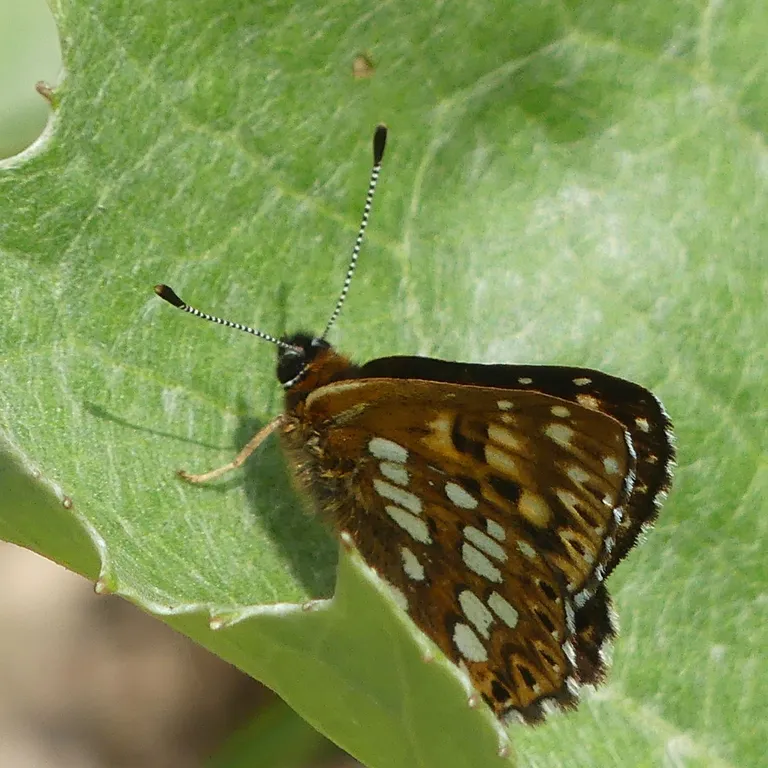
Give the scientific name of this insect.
Hamearis lucina
